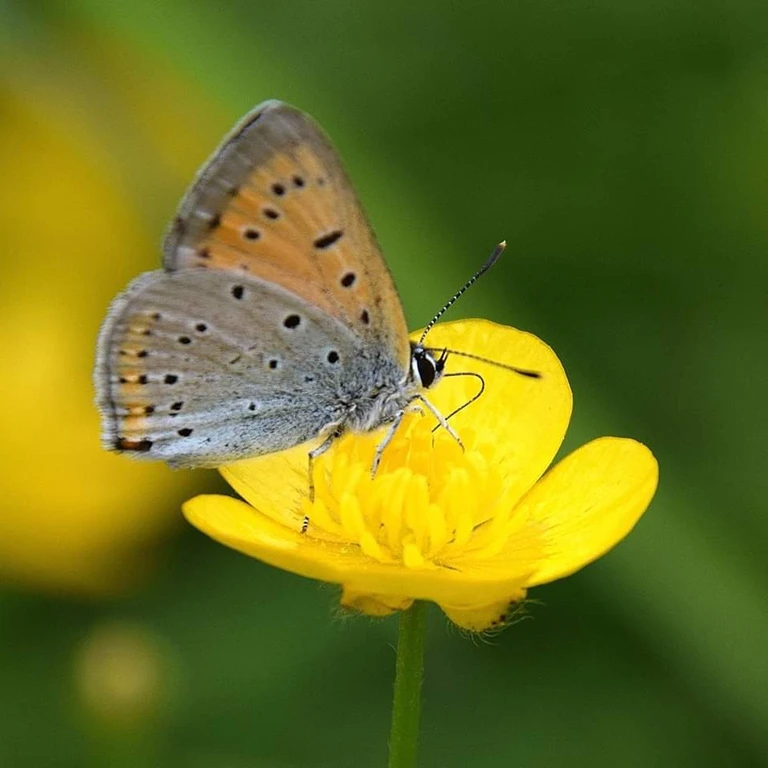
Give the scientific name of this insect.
Lycaena dispar
